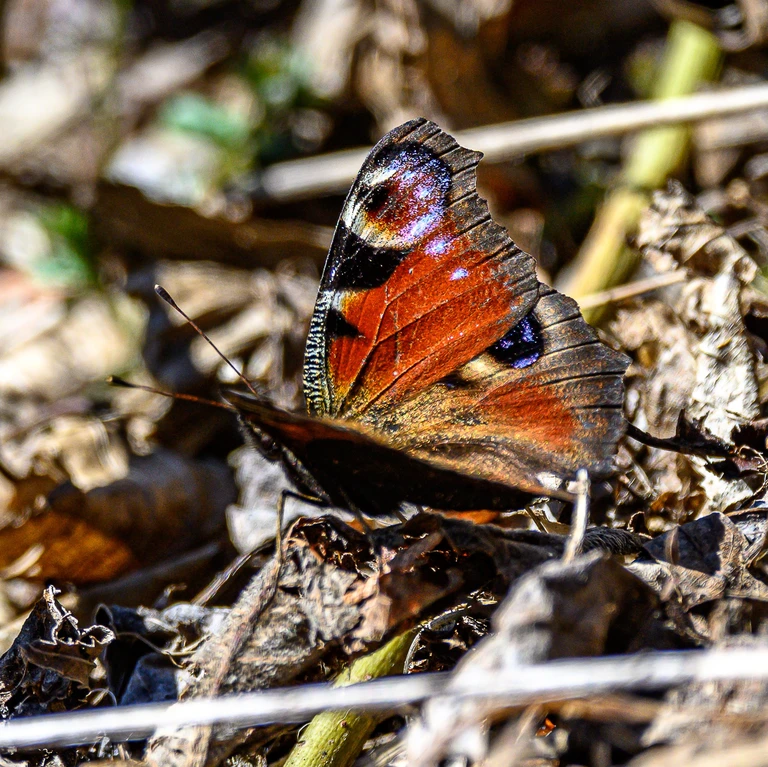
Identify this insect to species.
Aglais io
